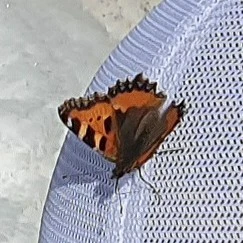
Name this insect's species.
Aglais urticae
